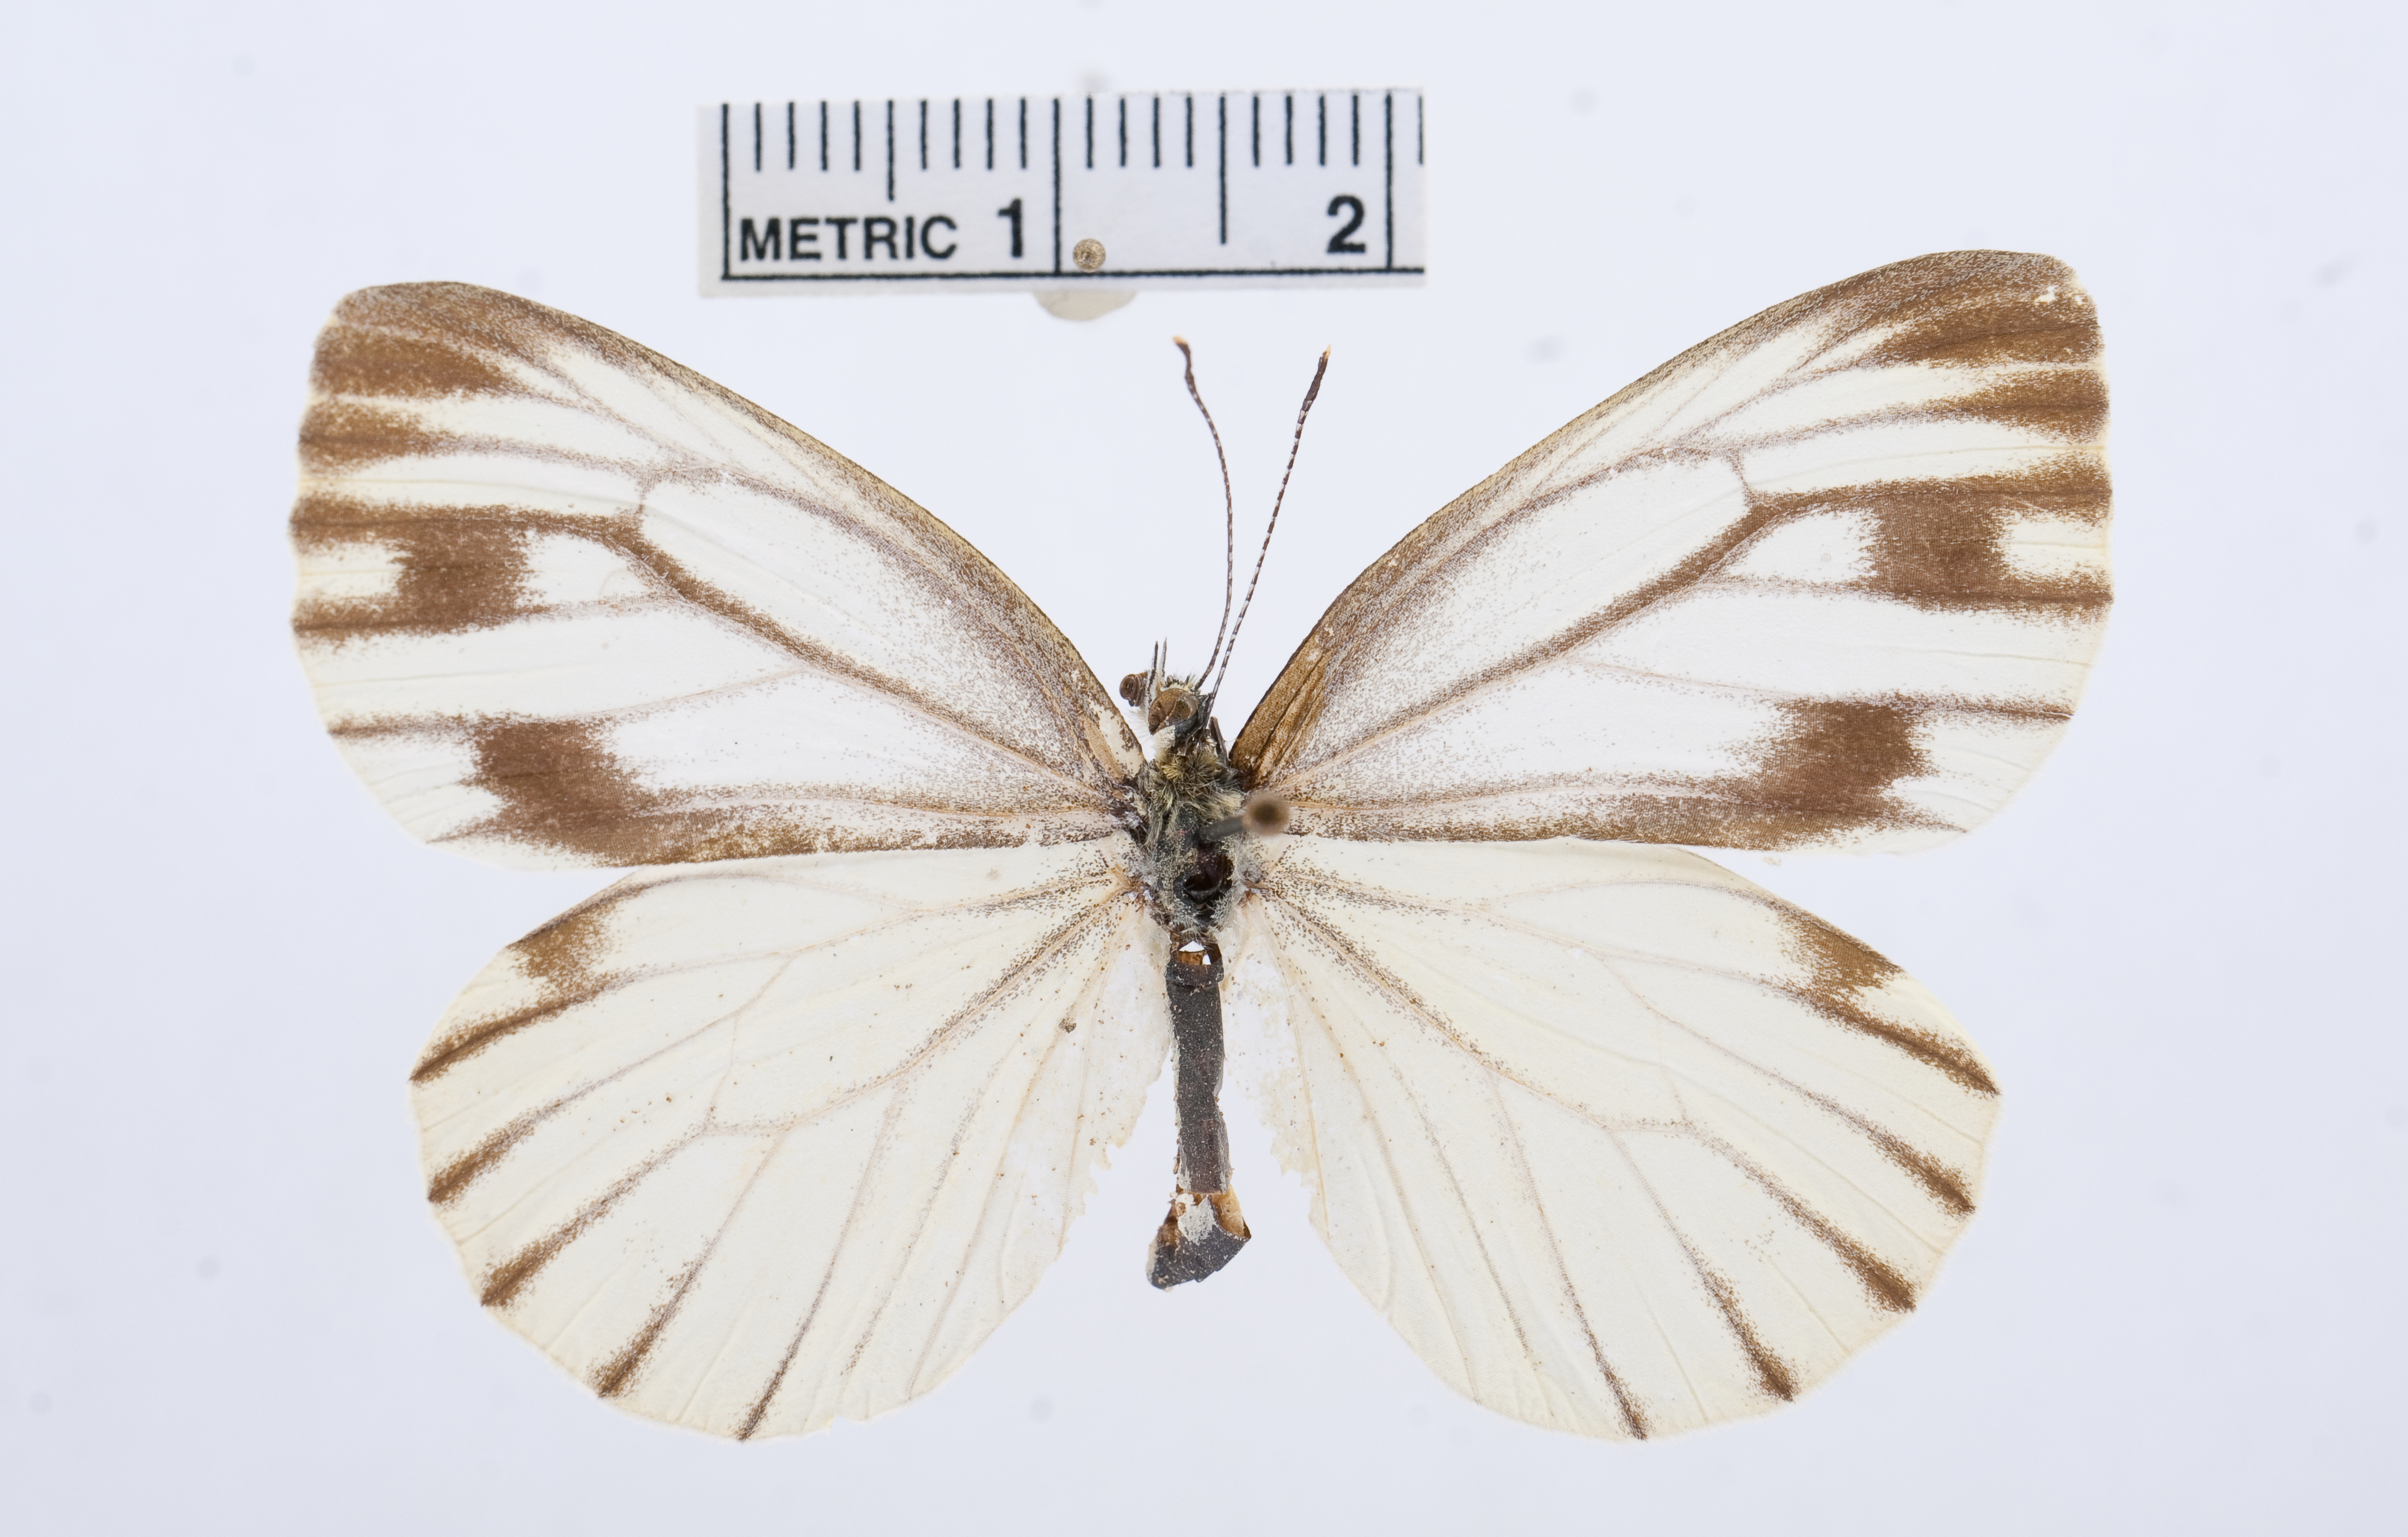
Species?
Pieris dulcinea
